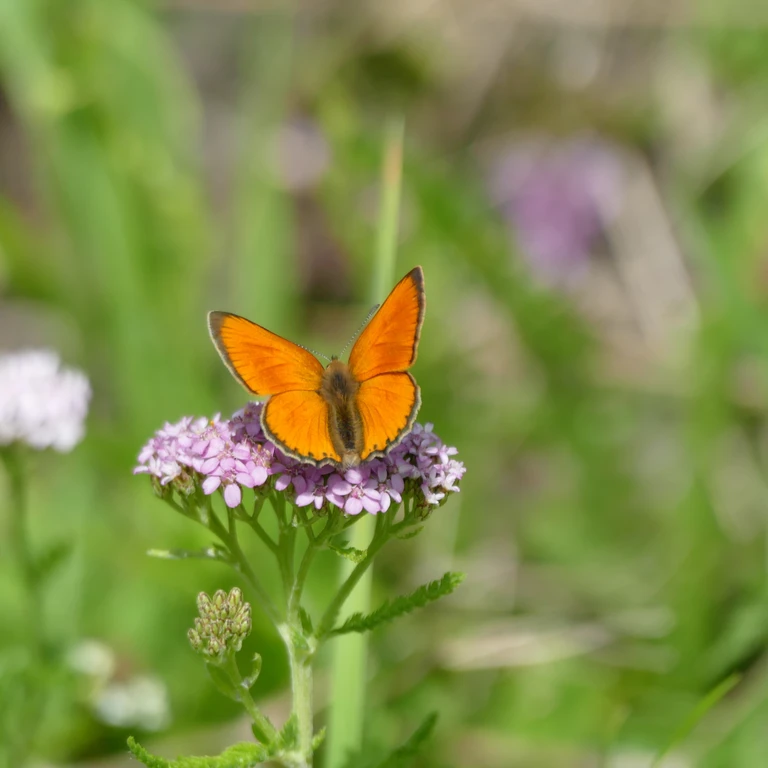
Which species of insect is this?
Lycaena virgaureae
